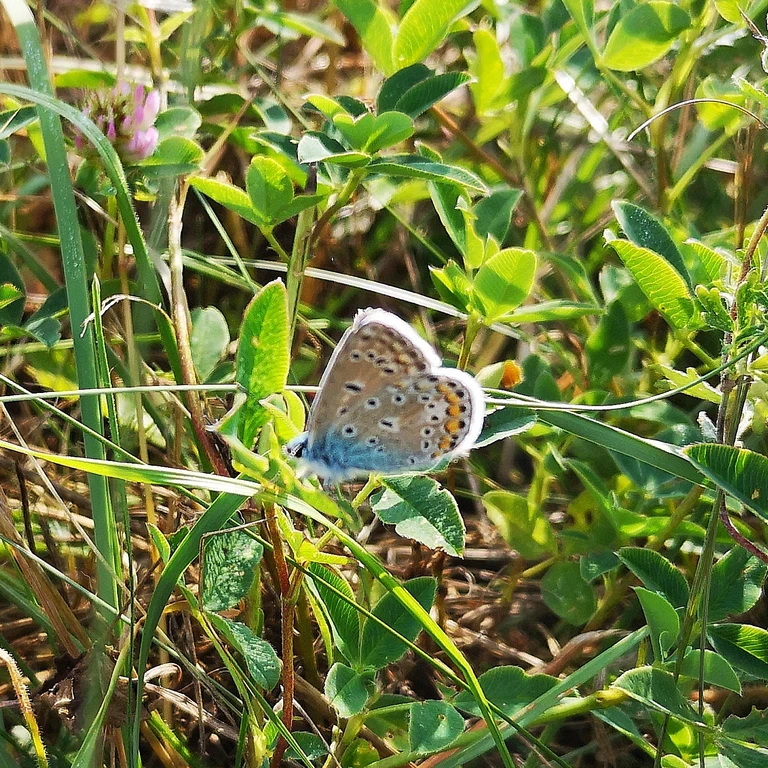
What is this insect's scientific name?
Polyommatus icarus
